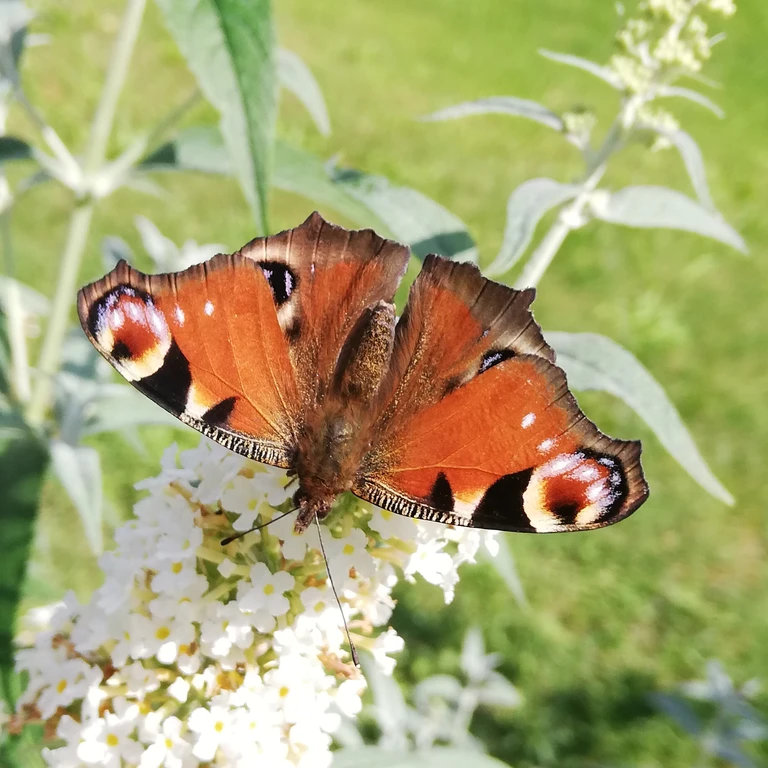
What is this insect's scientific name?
Aglais io
